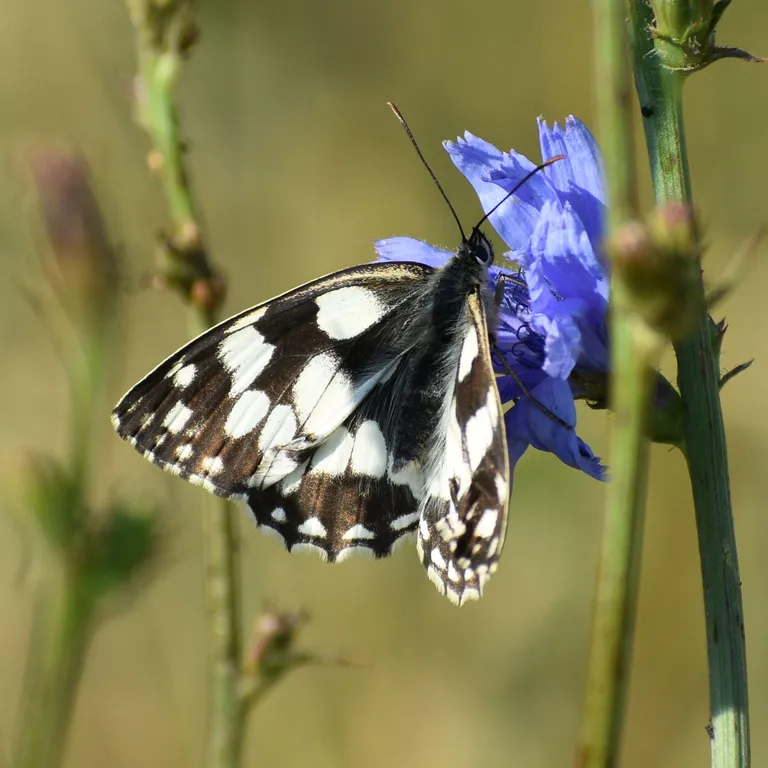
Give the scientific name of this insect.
Melanargia galathea
